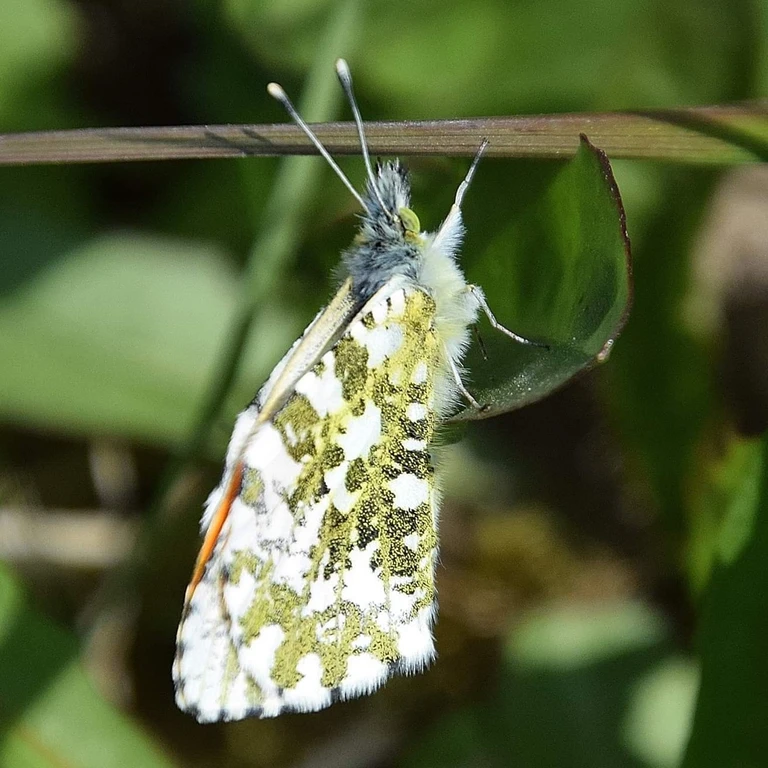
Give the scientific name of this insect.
Anthocharis cardamines
